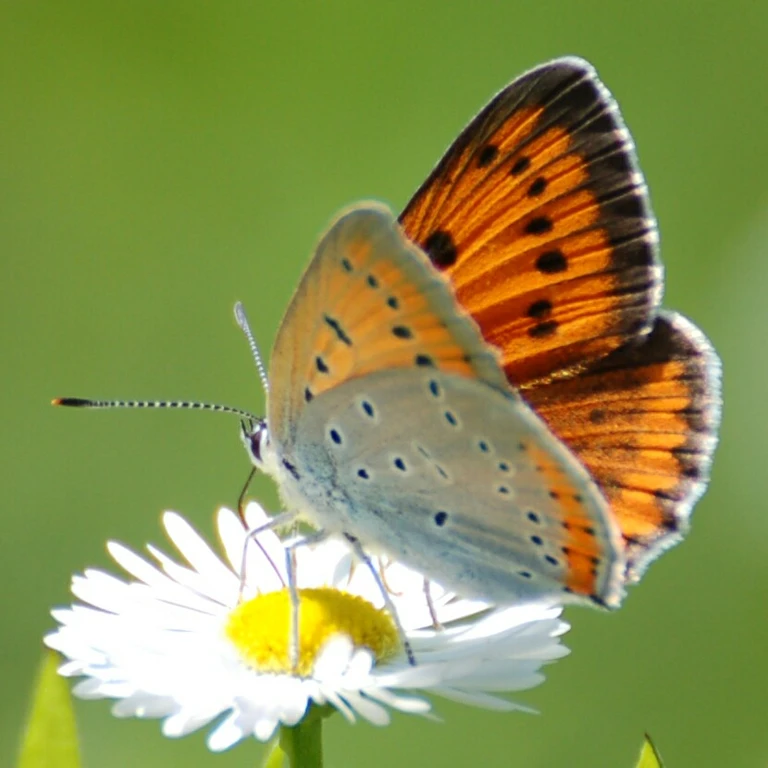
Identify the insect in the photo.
Lycaena dispar
